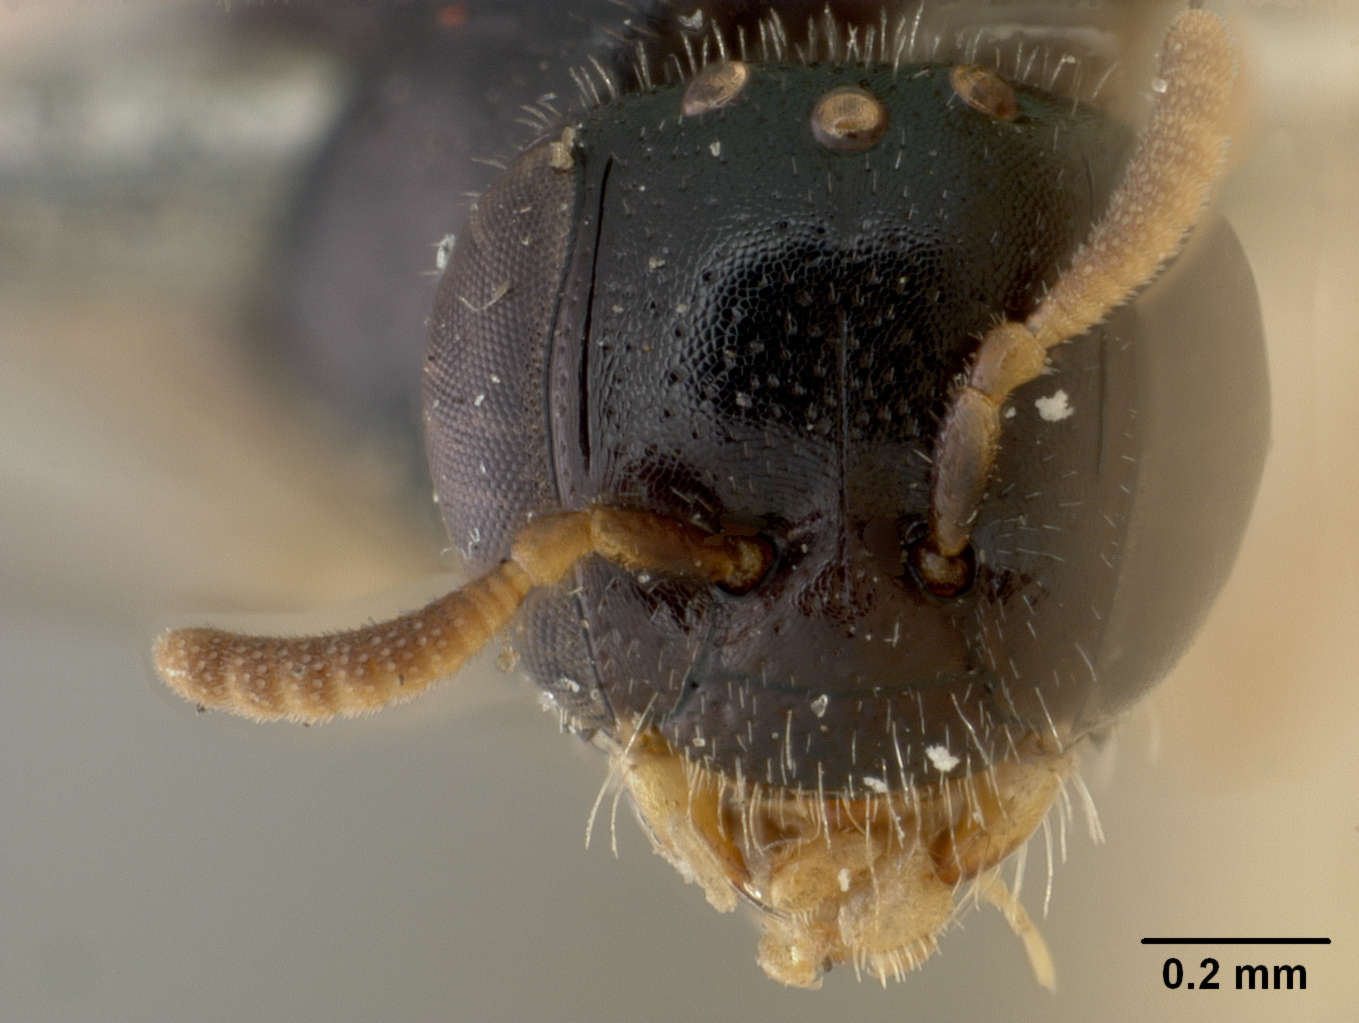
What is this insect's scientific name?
Euryglossina fultoni
